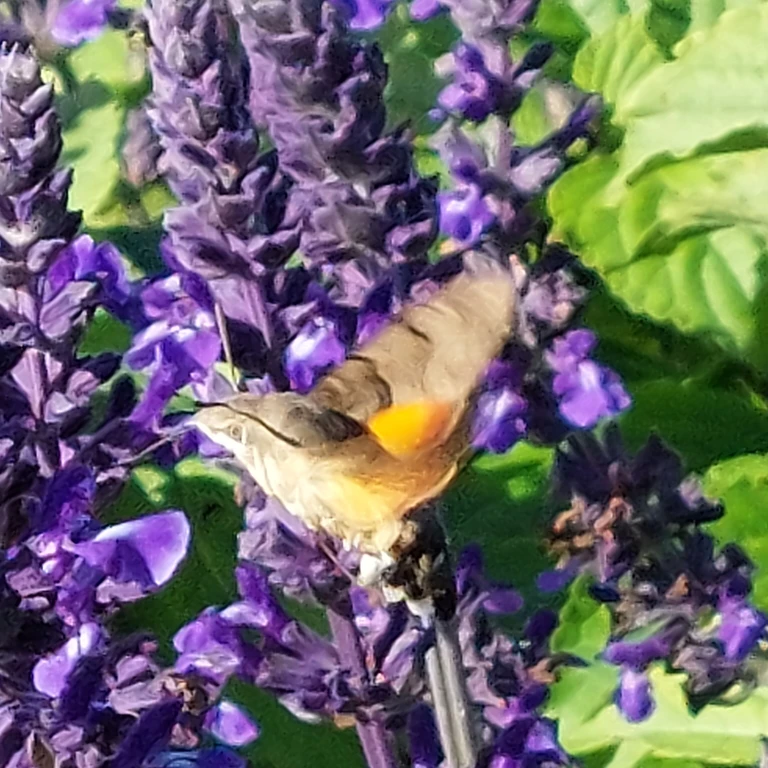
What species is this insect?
Macroglossum stellatarum
